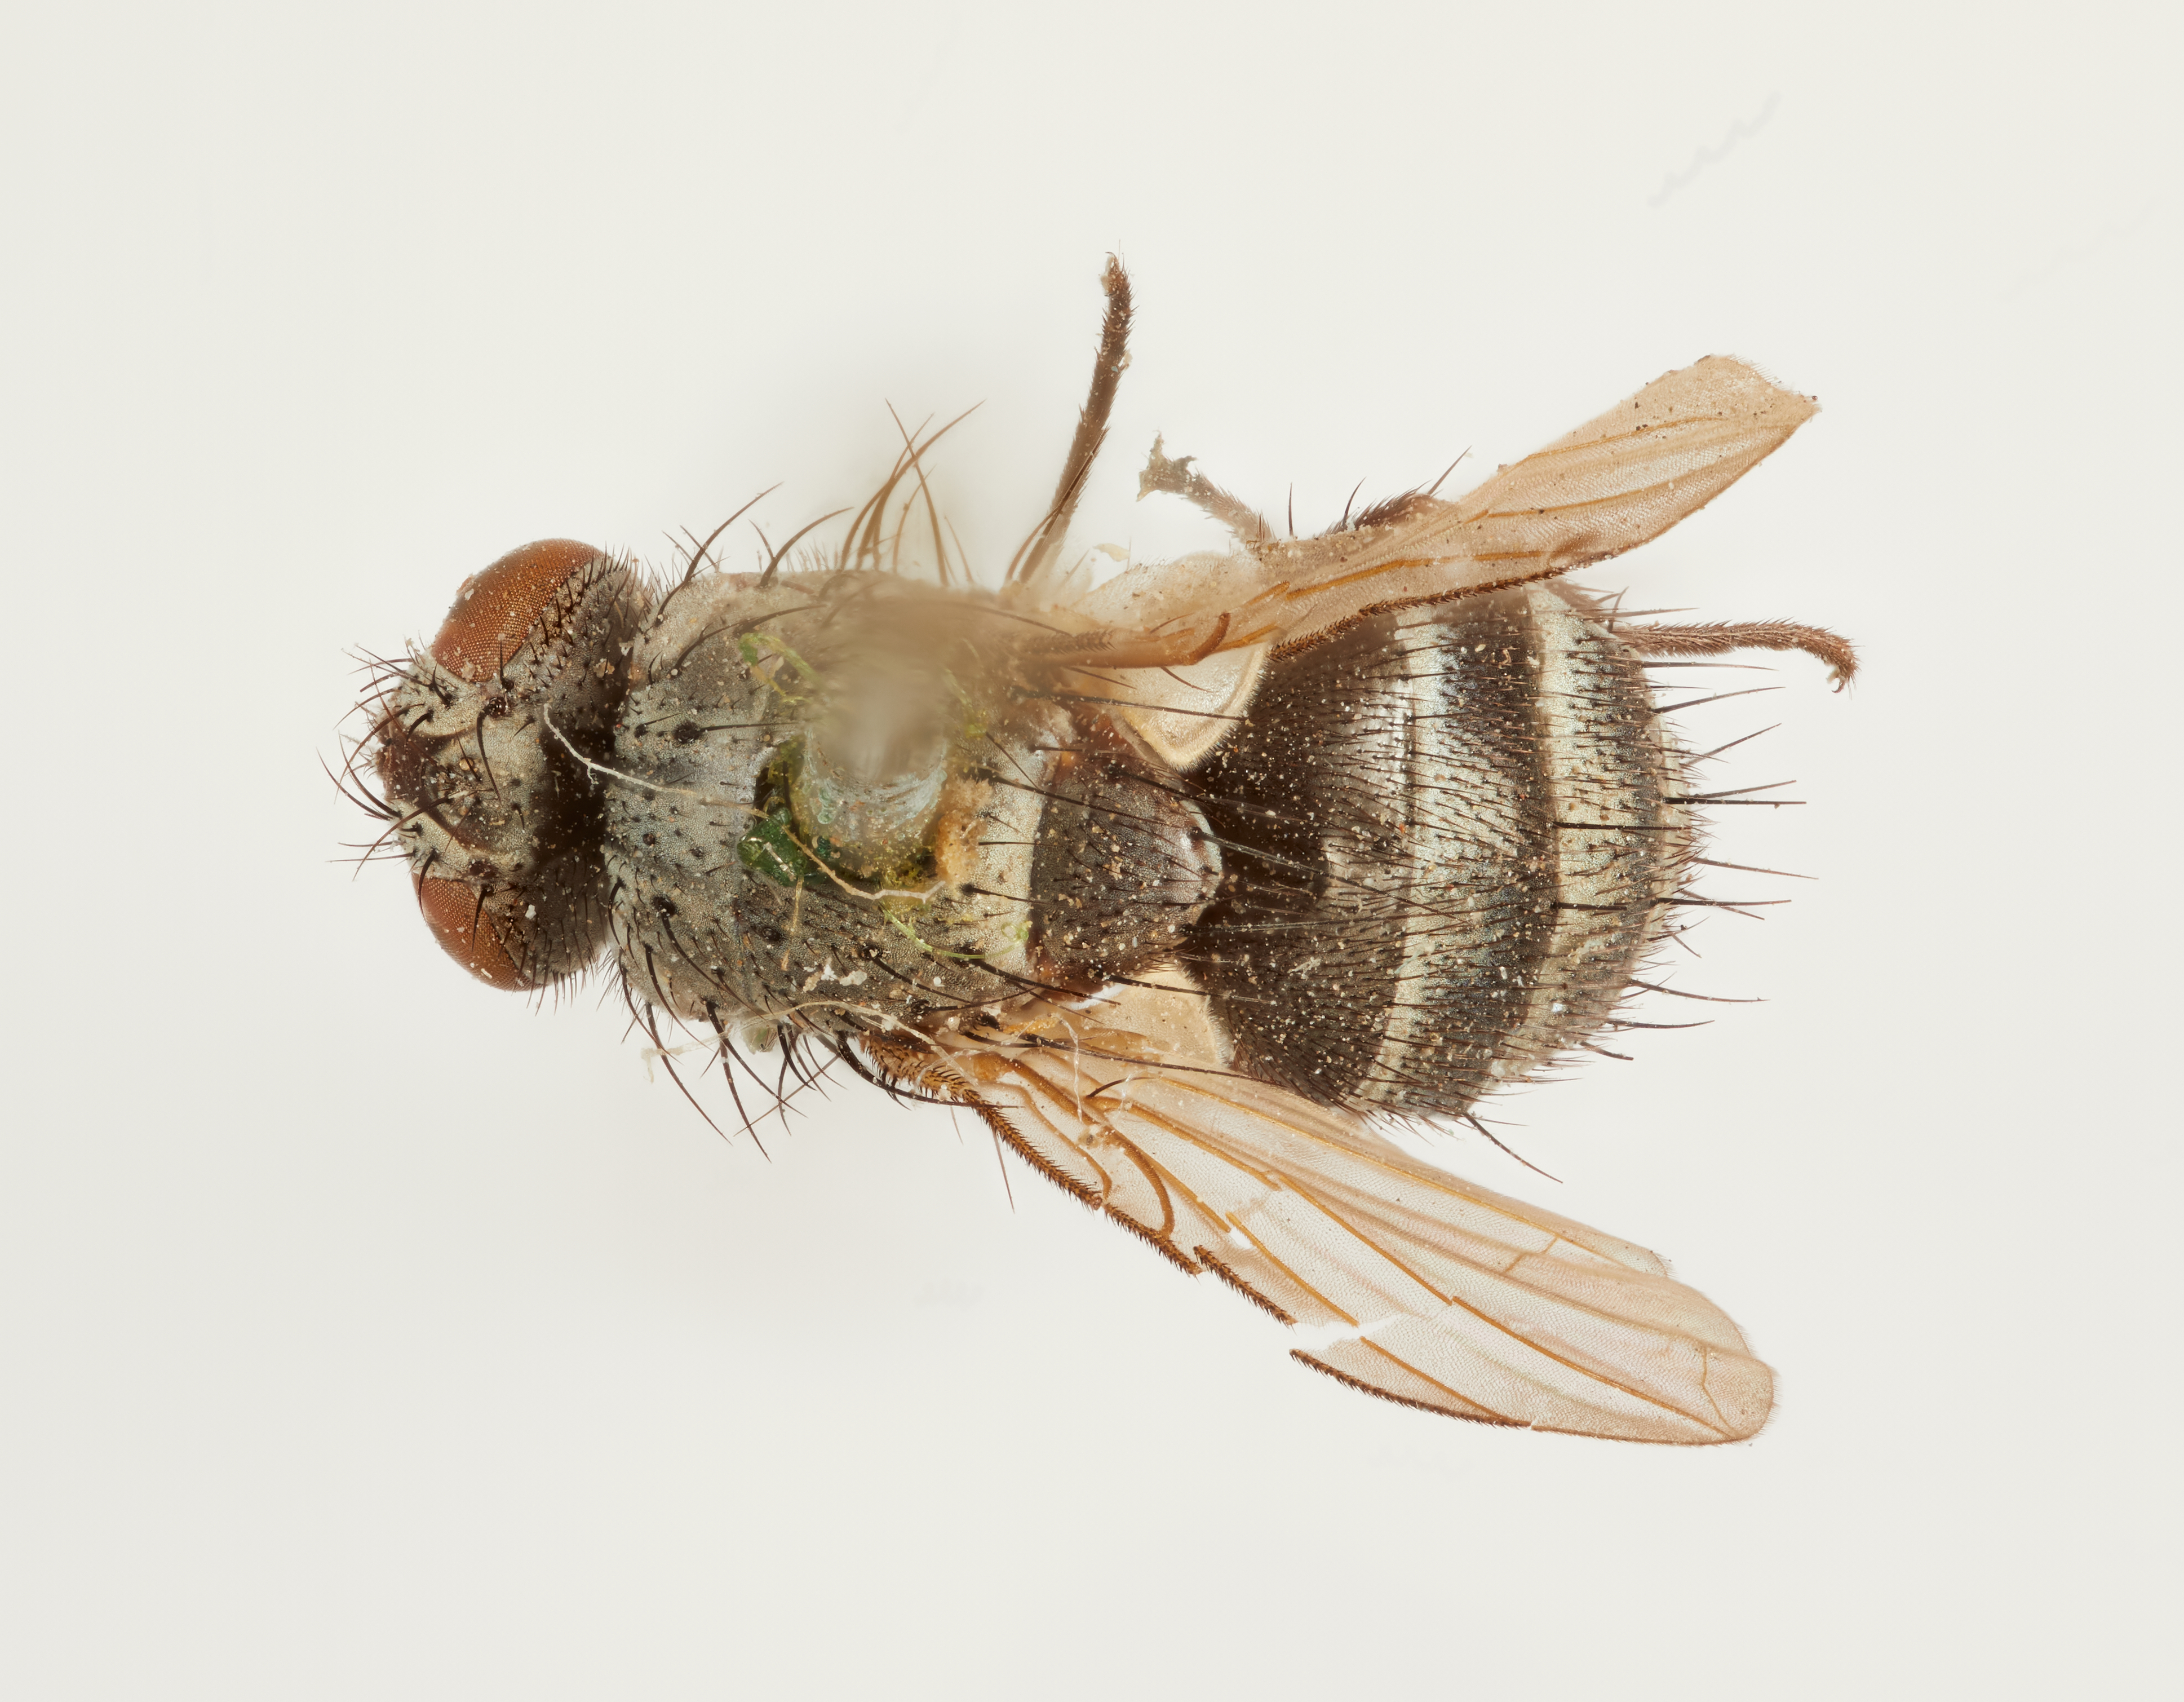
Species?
Lispidea palpigera
